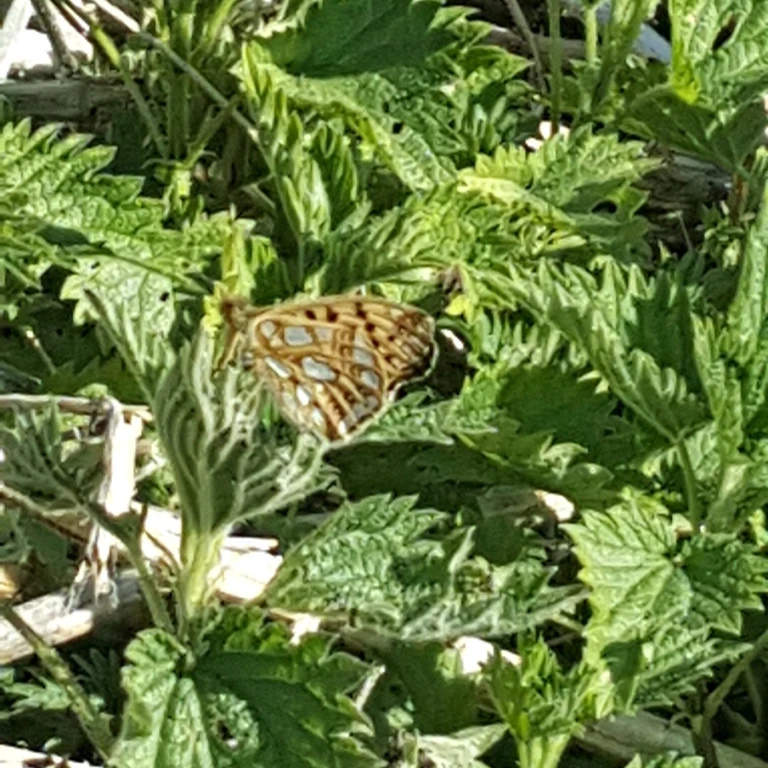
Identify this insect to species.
Issoria lathonia
